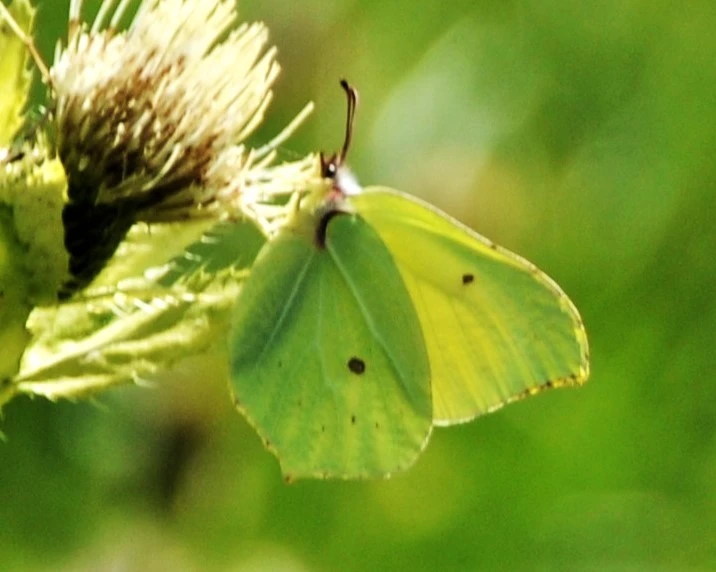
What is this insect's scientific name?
Gonepteryx rhamni
